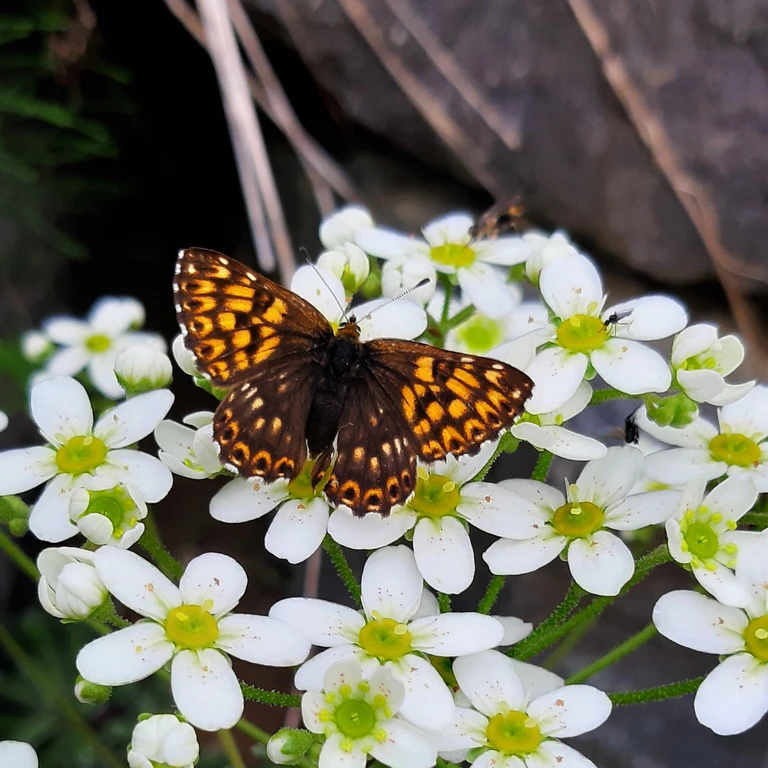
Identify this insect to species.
Hamearis lucina
